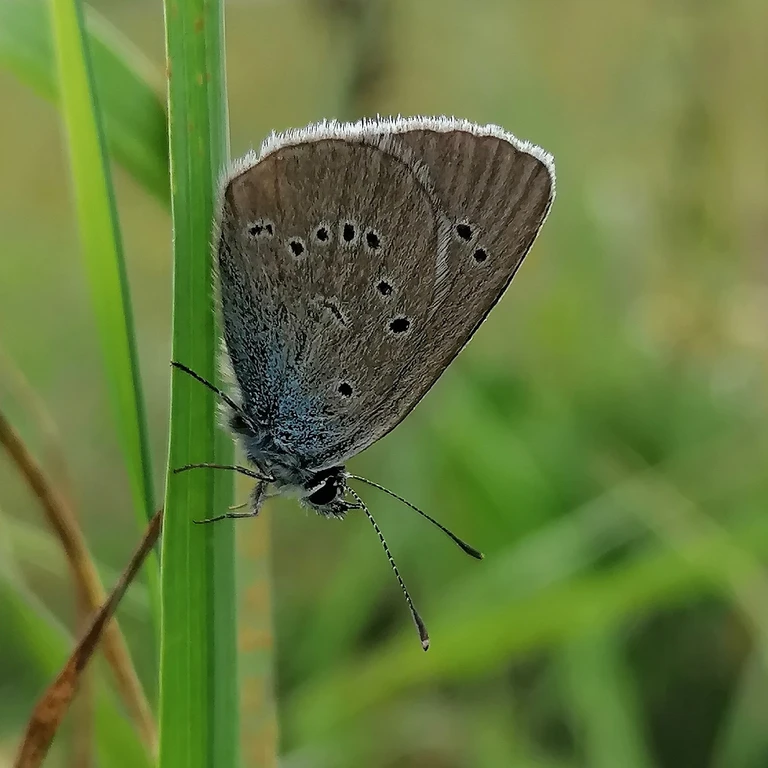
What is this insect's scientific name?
Cyaniris semiargus
